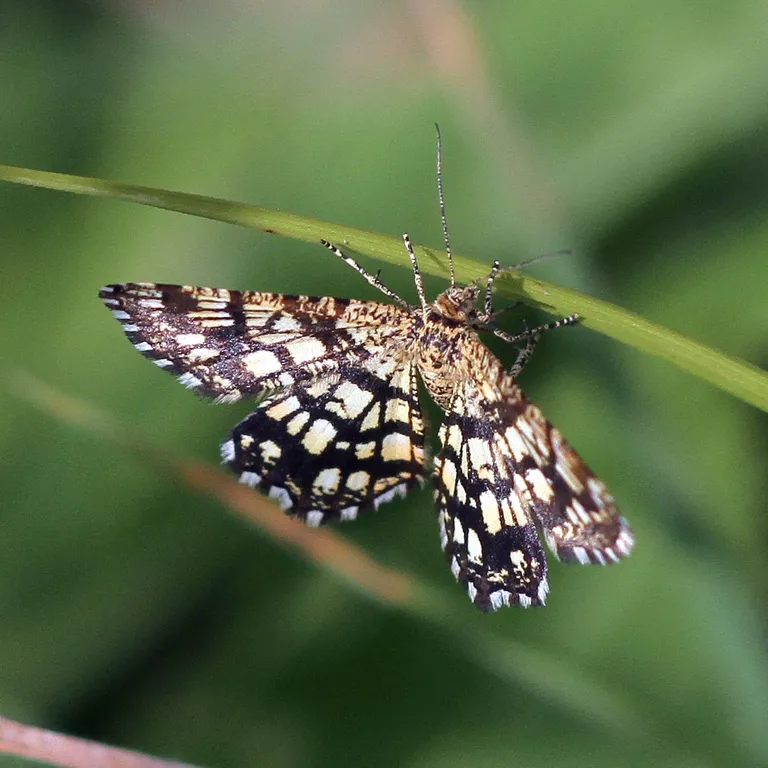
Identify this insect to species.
Chiasmia clathrata
